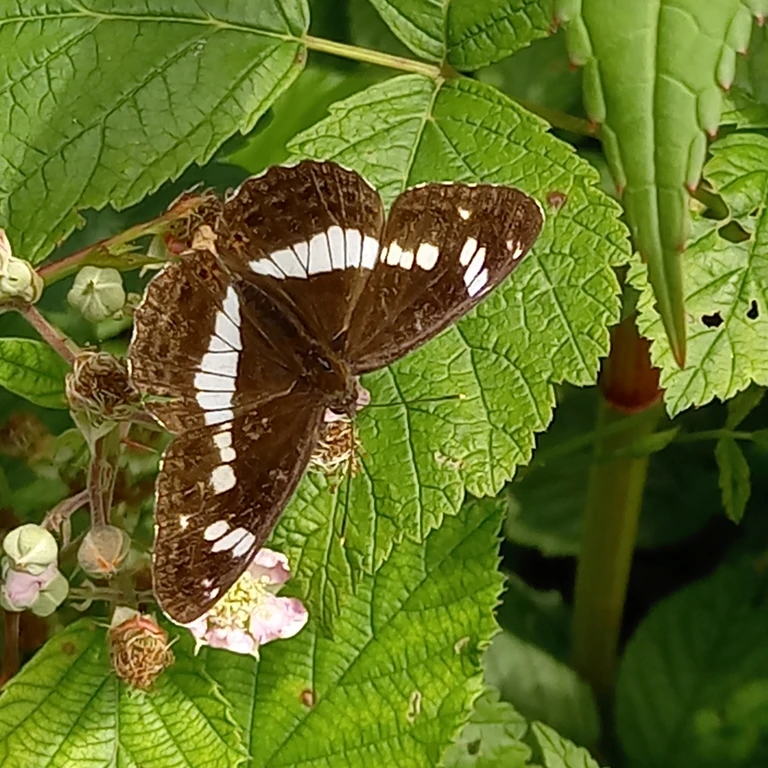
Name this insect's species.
Limenitis camilla (also Ladoga camilla)
